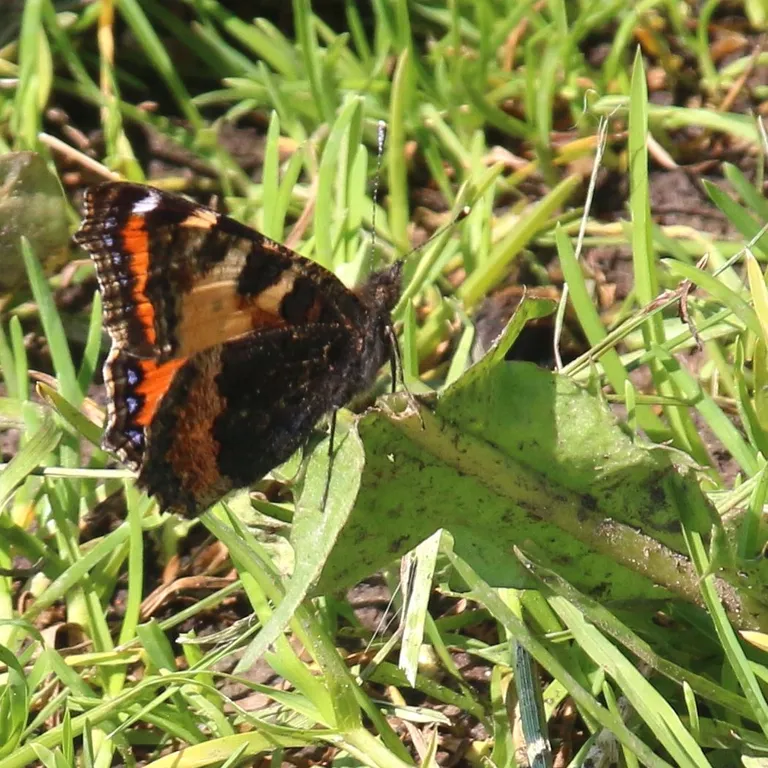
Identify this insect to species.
Aglais urticae
